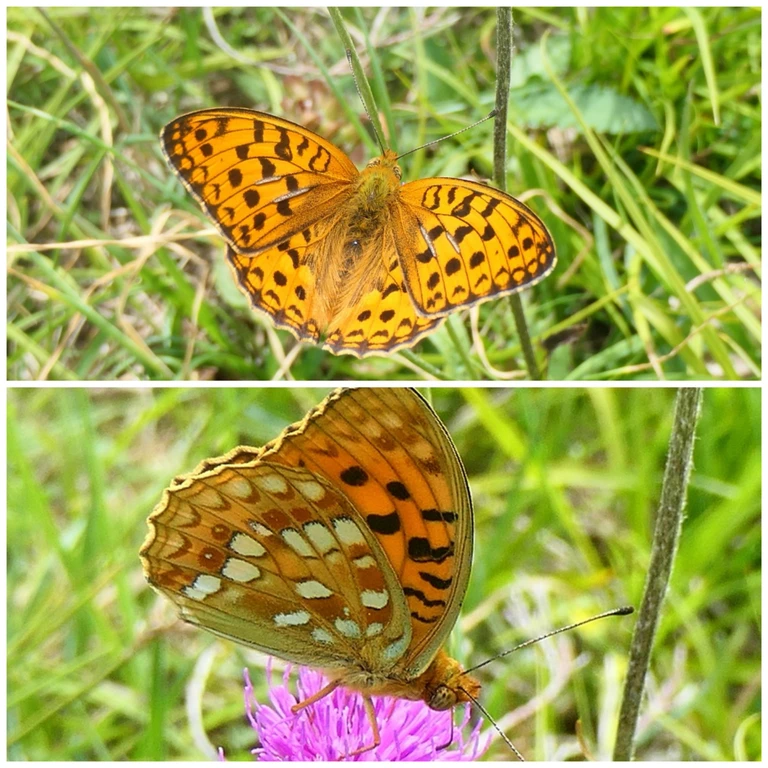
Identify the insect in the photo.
Fabriciana adippe
